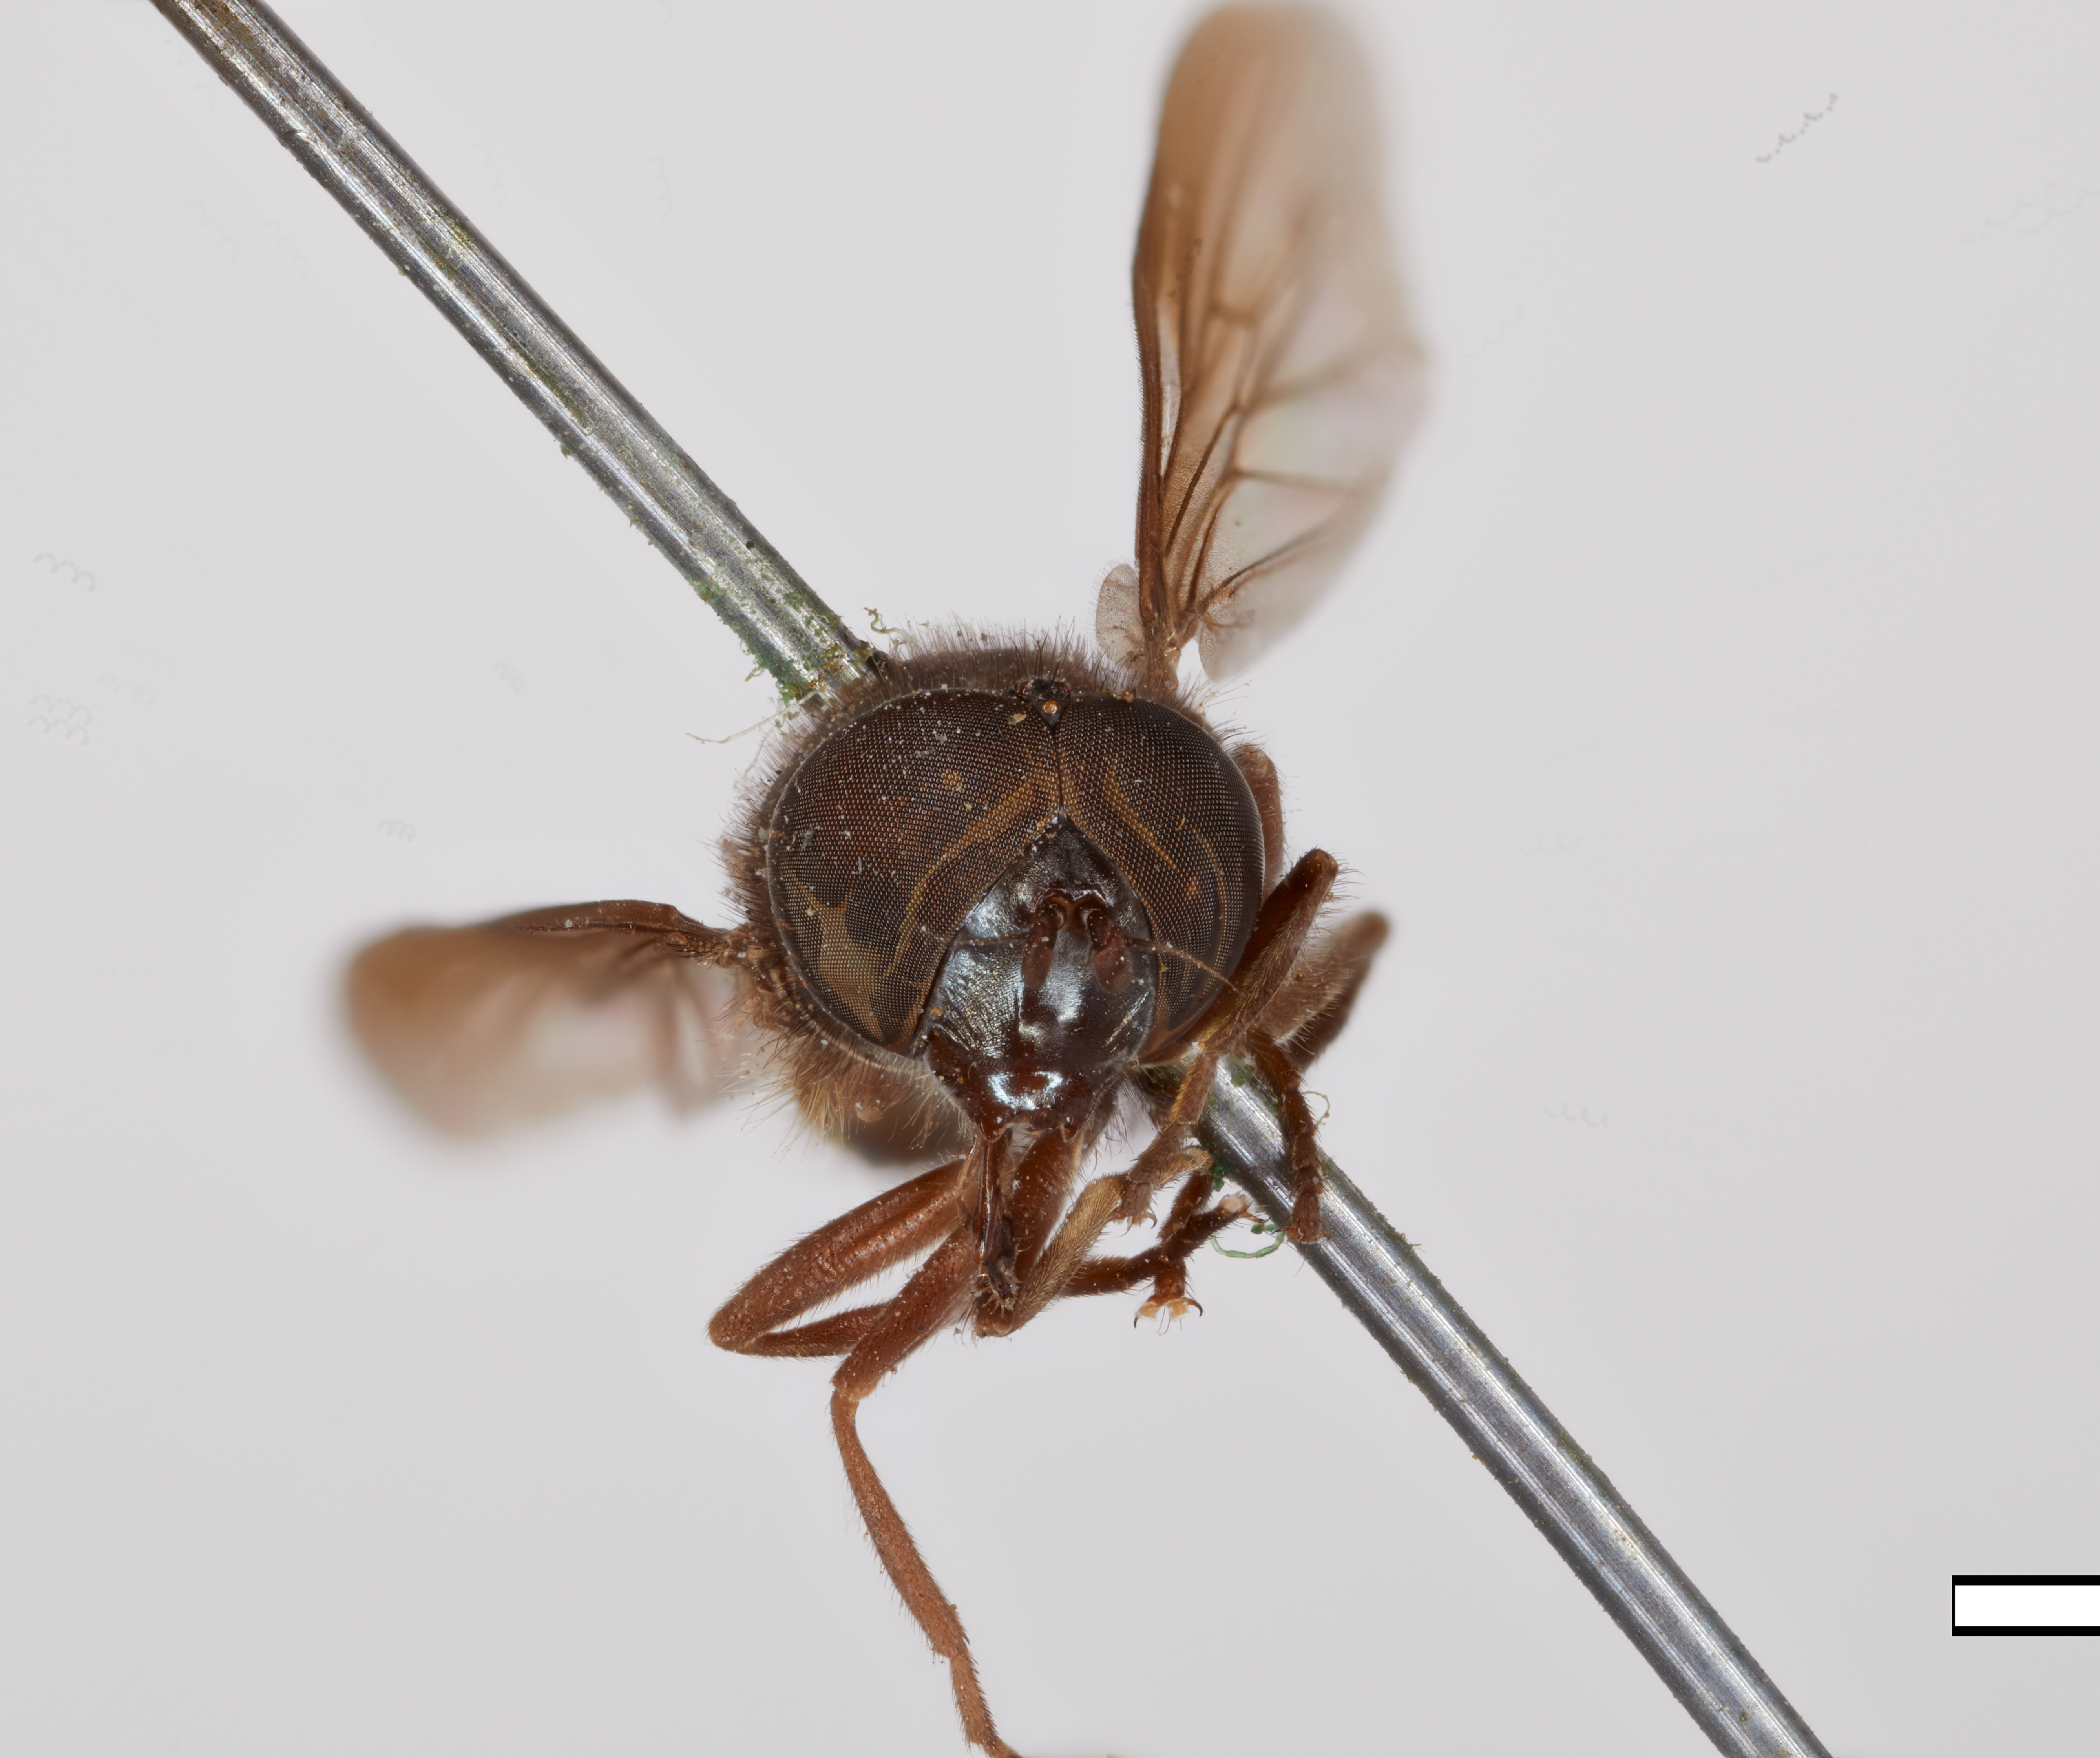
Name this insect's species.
Cheilosia nigripennis
